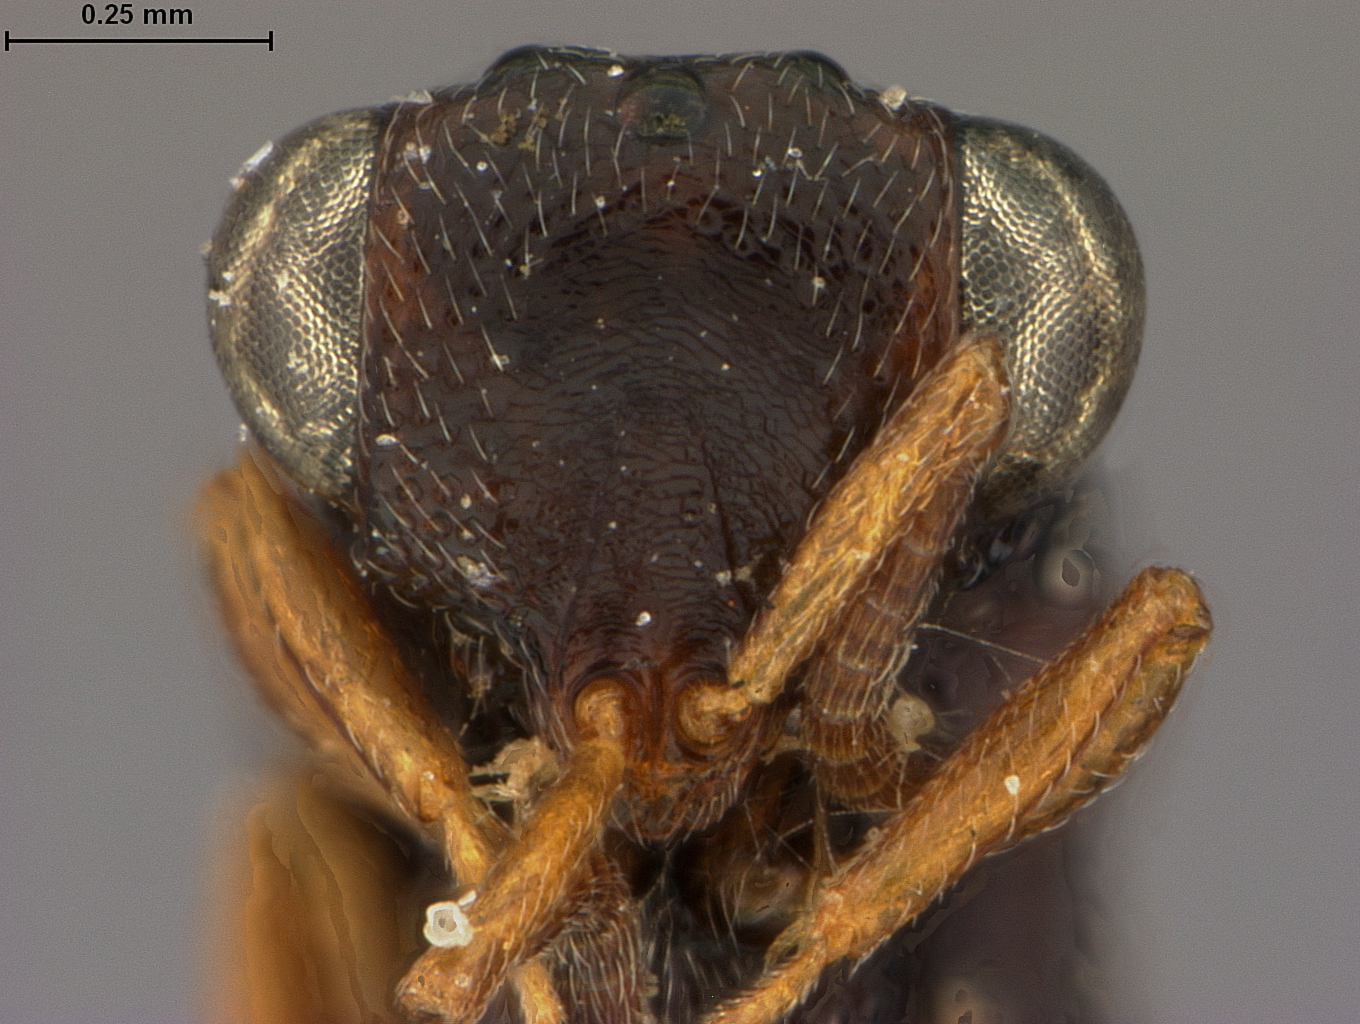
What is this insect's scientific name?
Anacryptus koebelei
